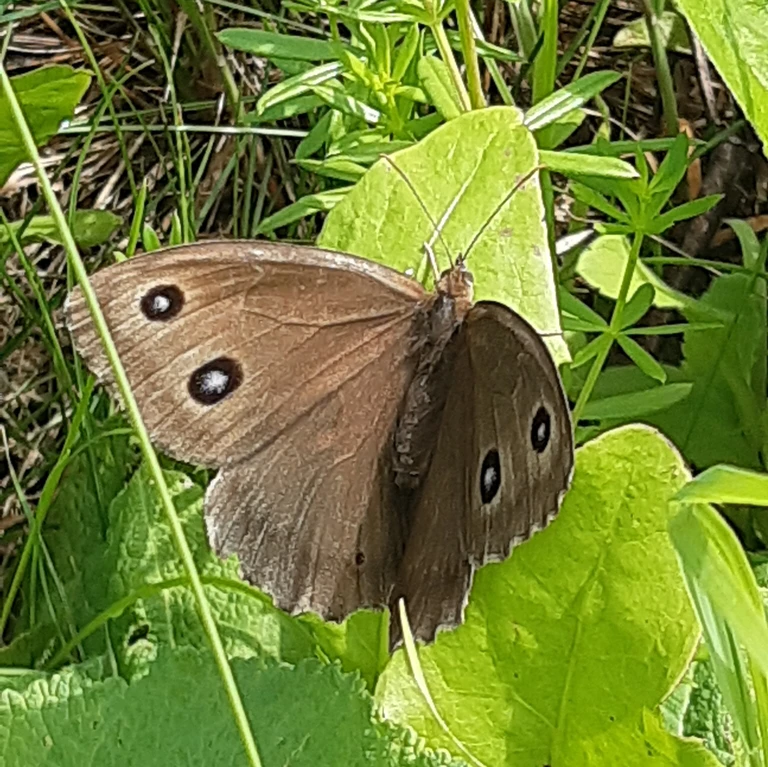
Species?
Minois dryas
